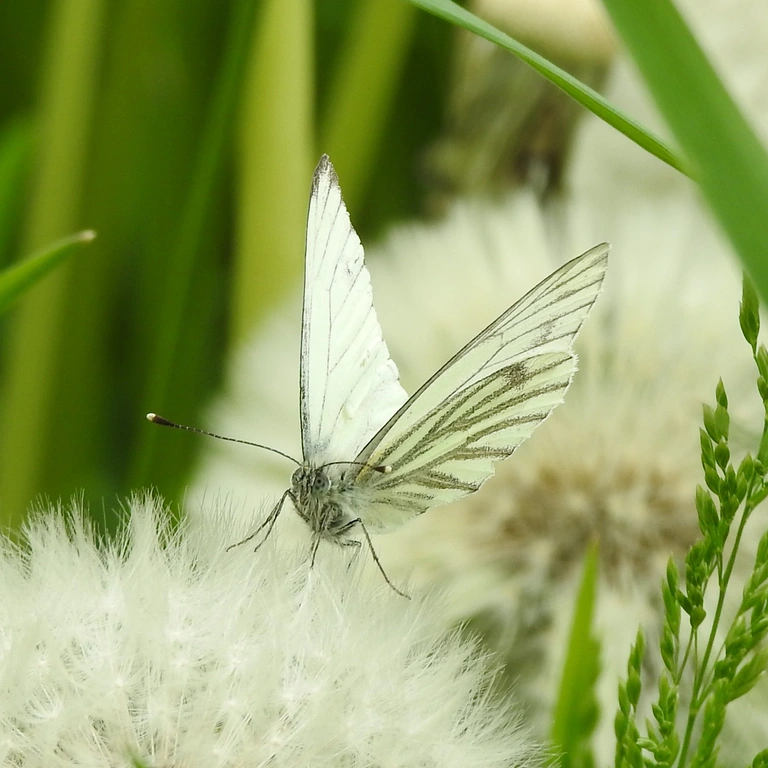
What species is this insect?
Pieris napi
